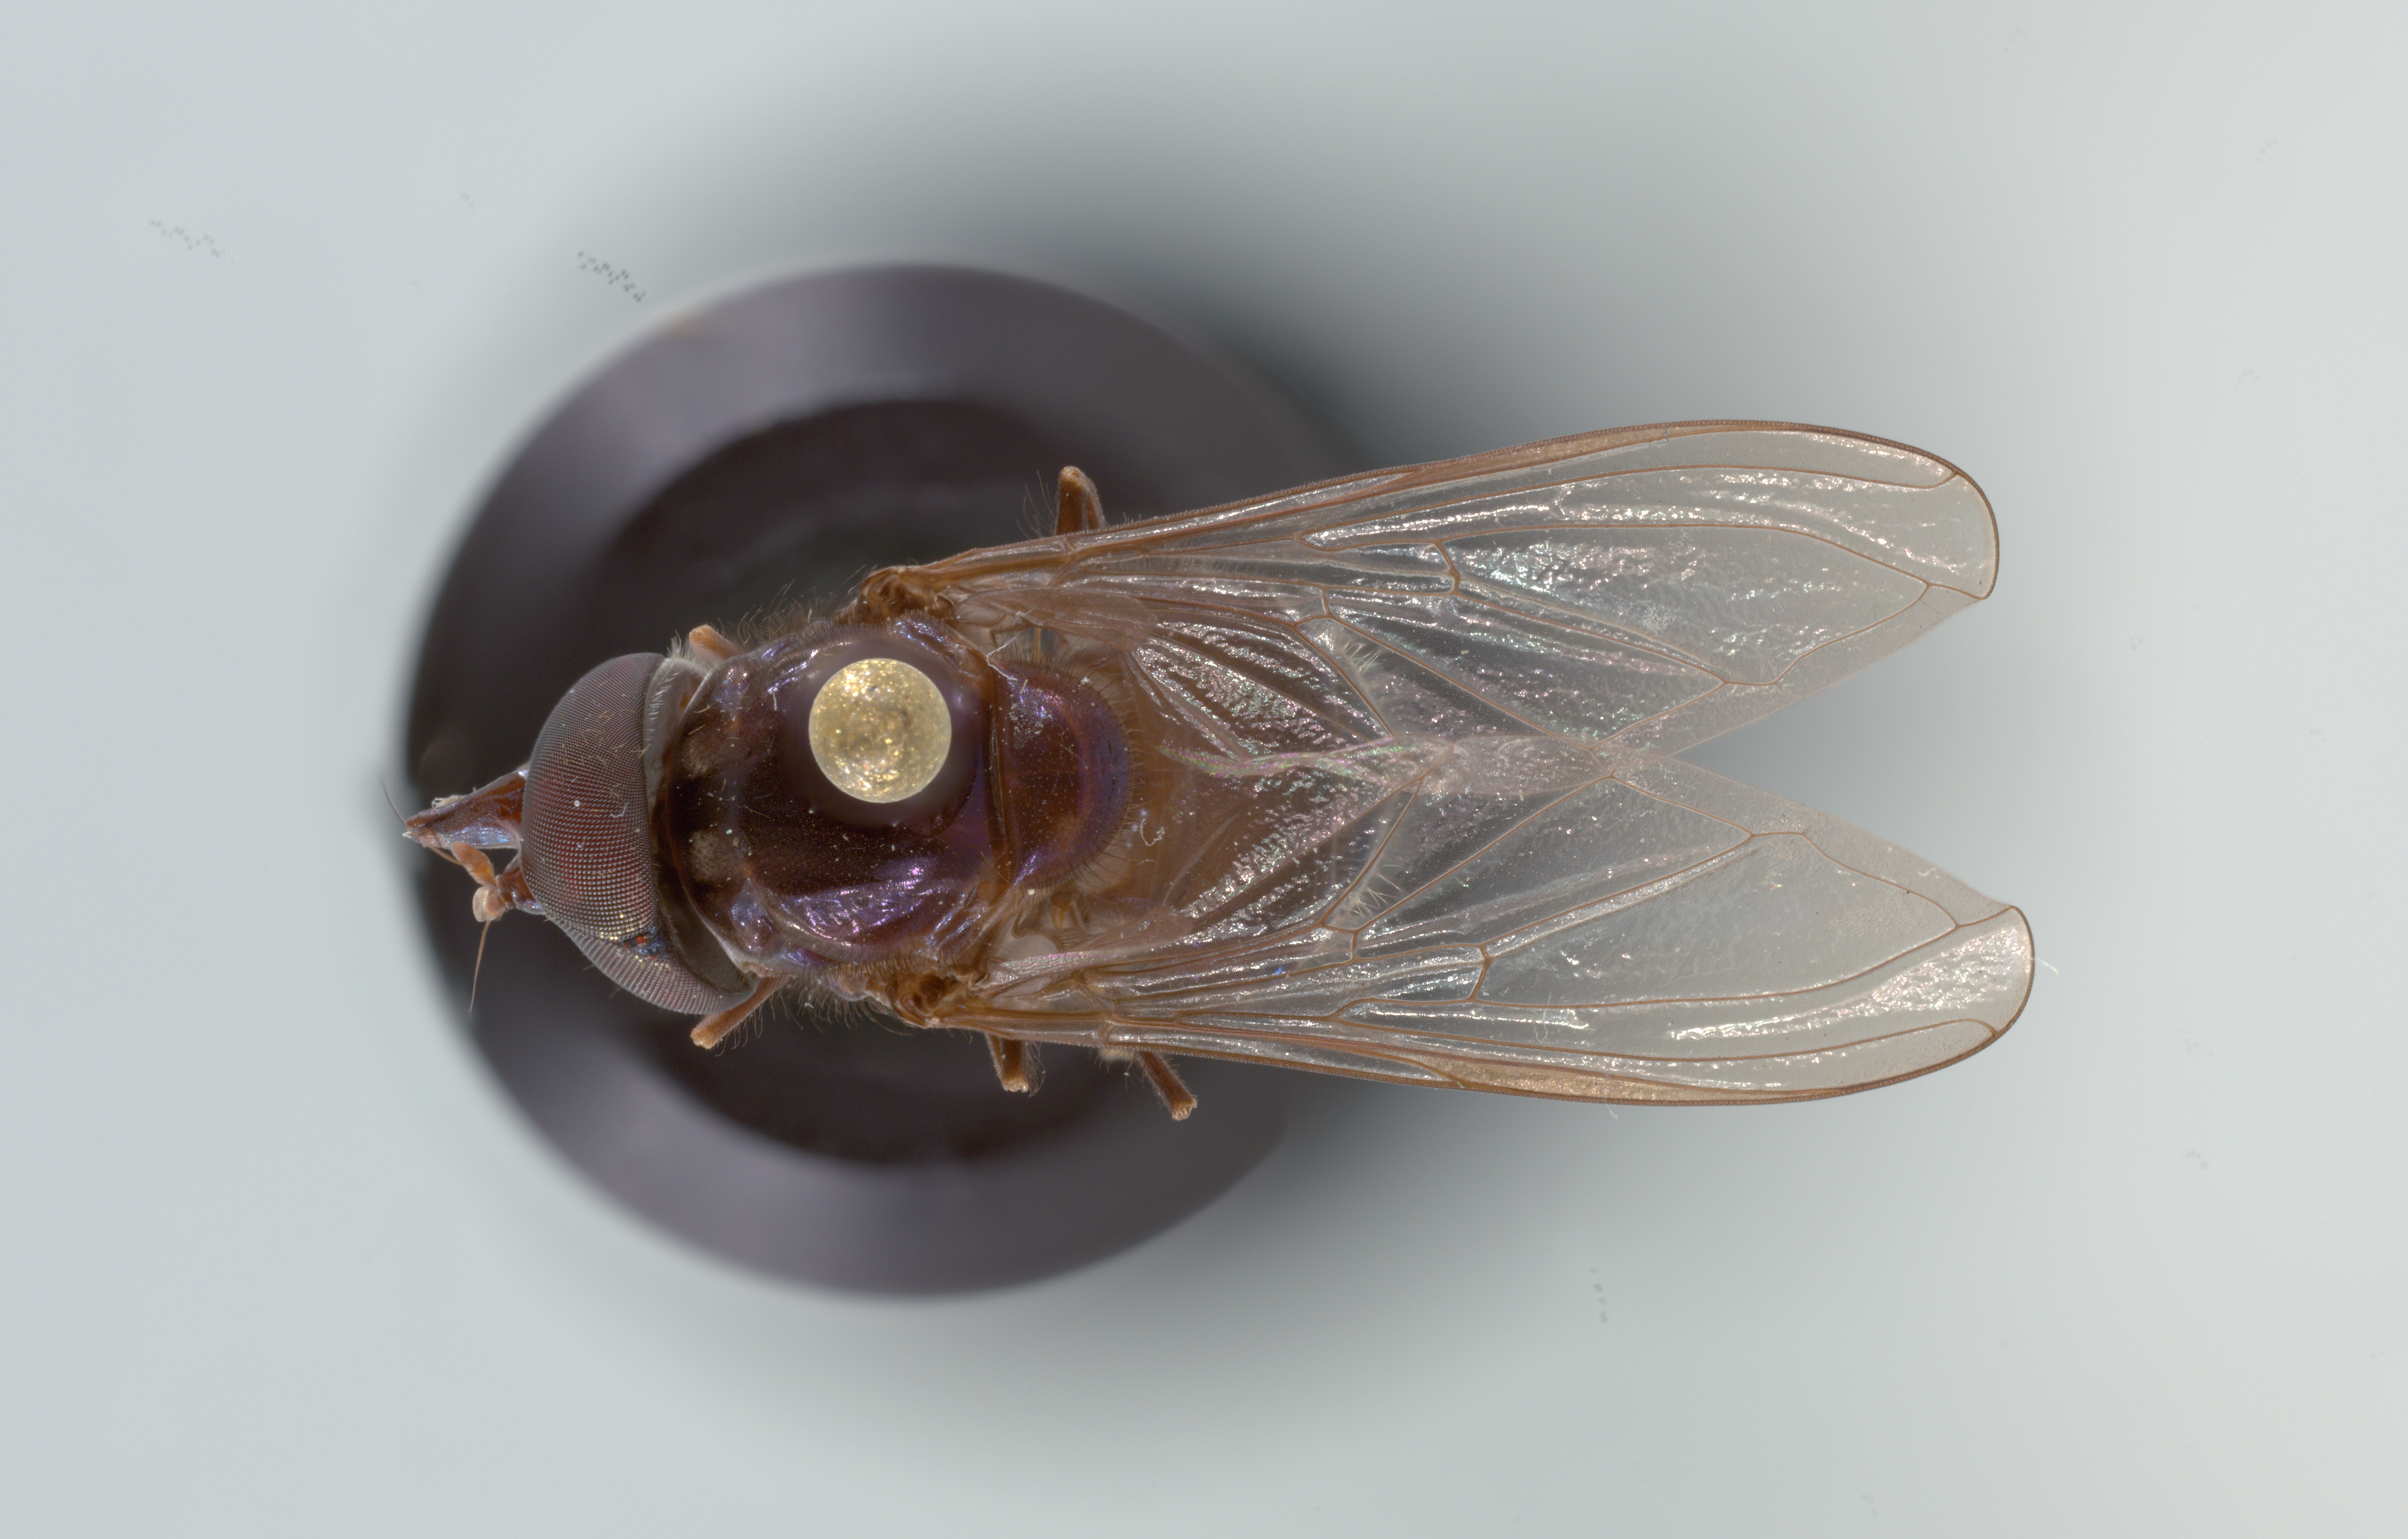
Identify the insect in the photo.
Rhingia cyanoprora
